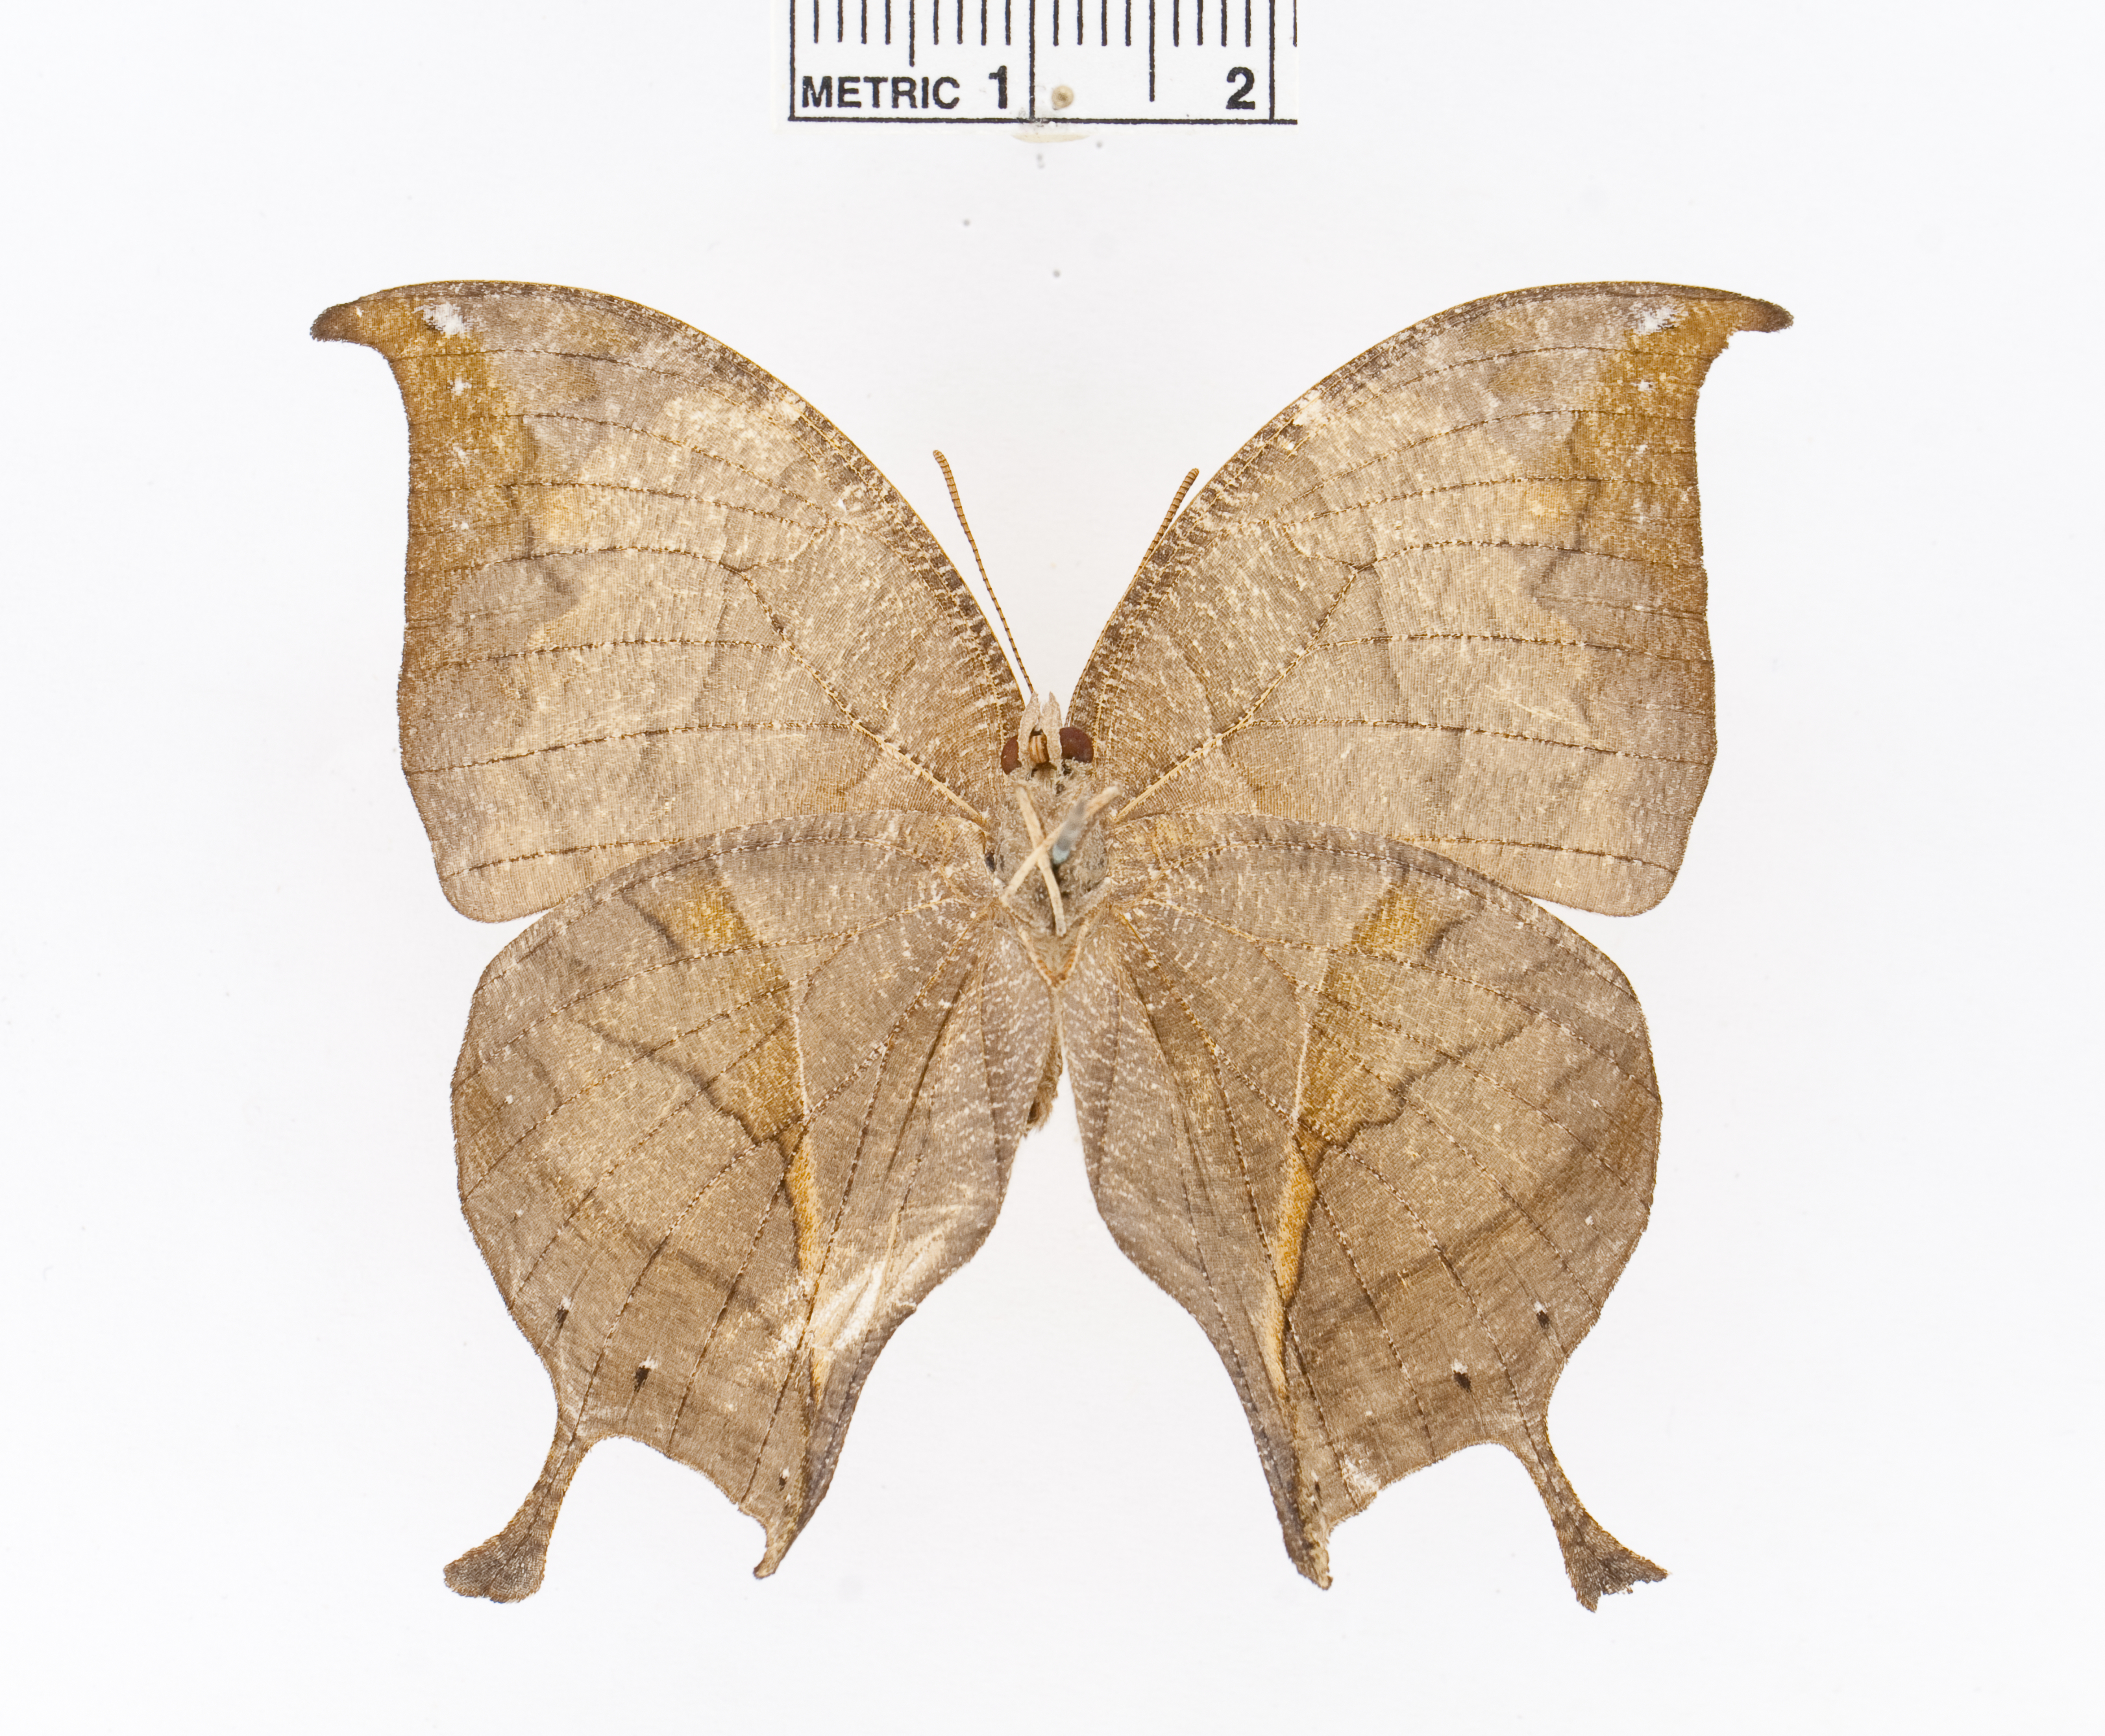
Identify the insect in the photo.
Consul electra
